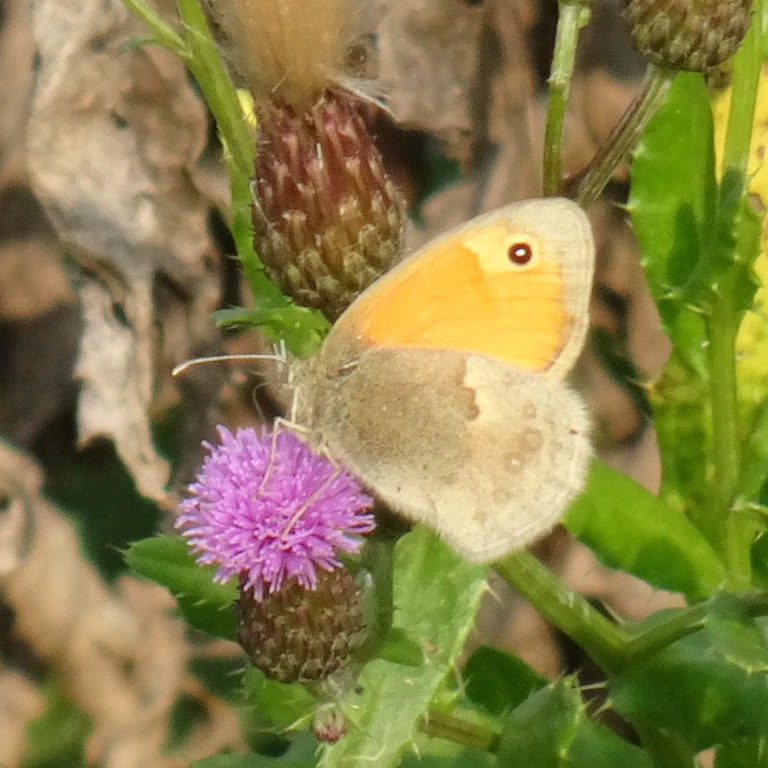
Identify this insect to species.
Coenonympha pamphilus
